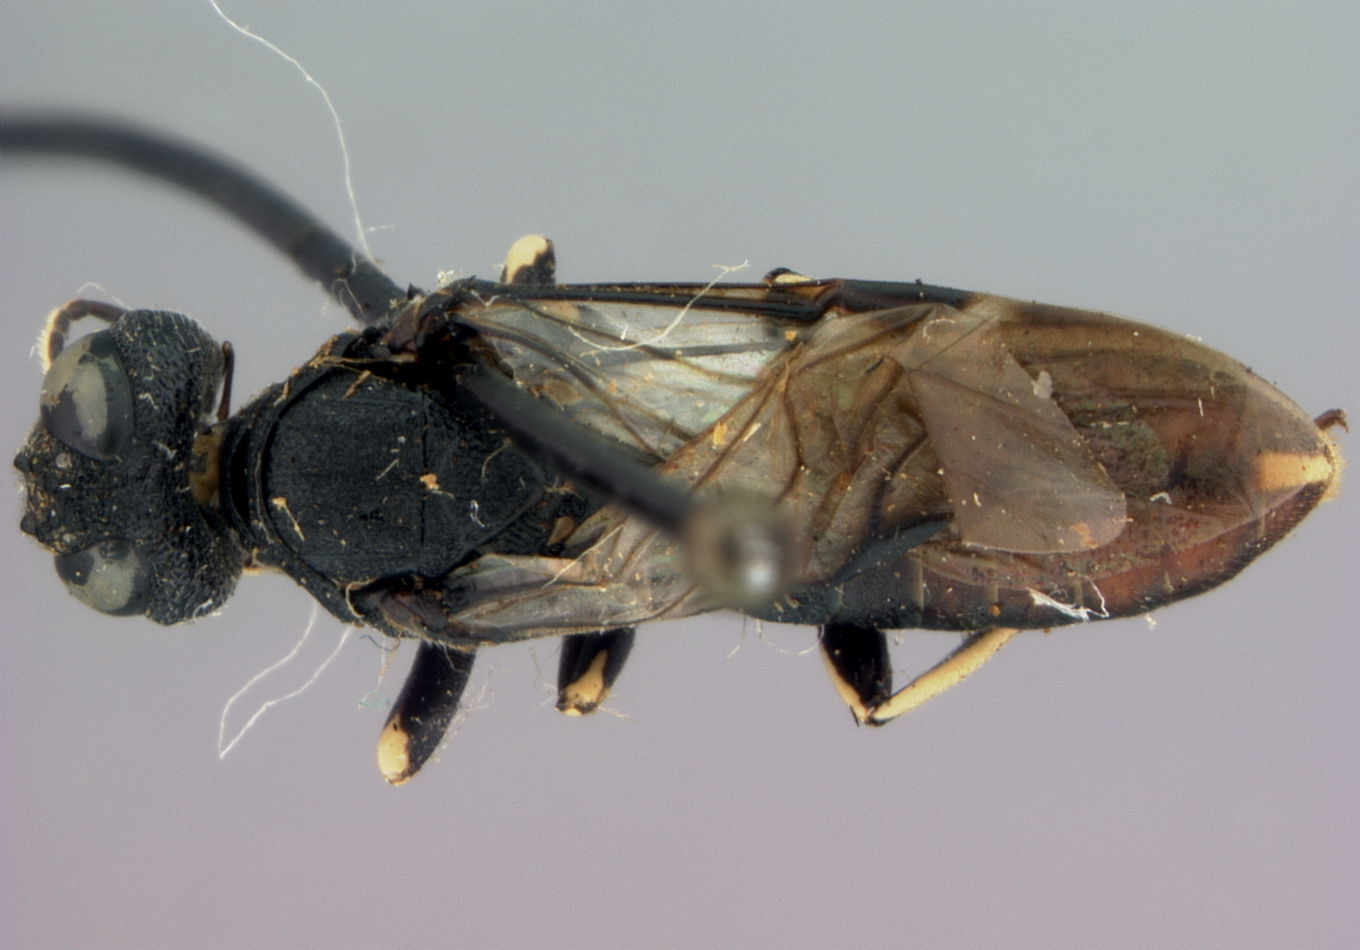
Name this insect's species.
Oryssus hopkinsi
